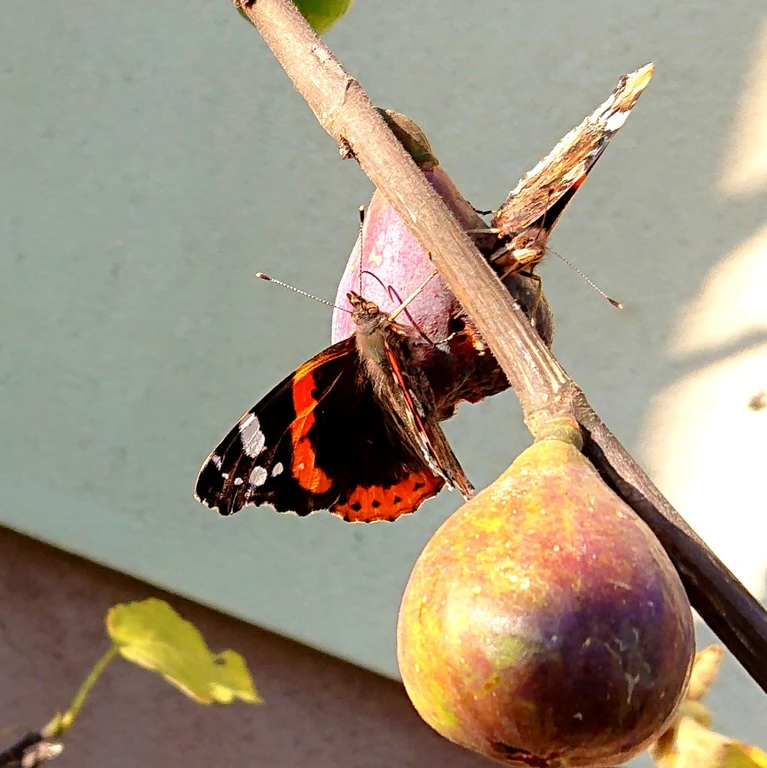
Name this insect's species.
Vanessa atalanta
